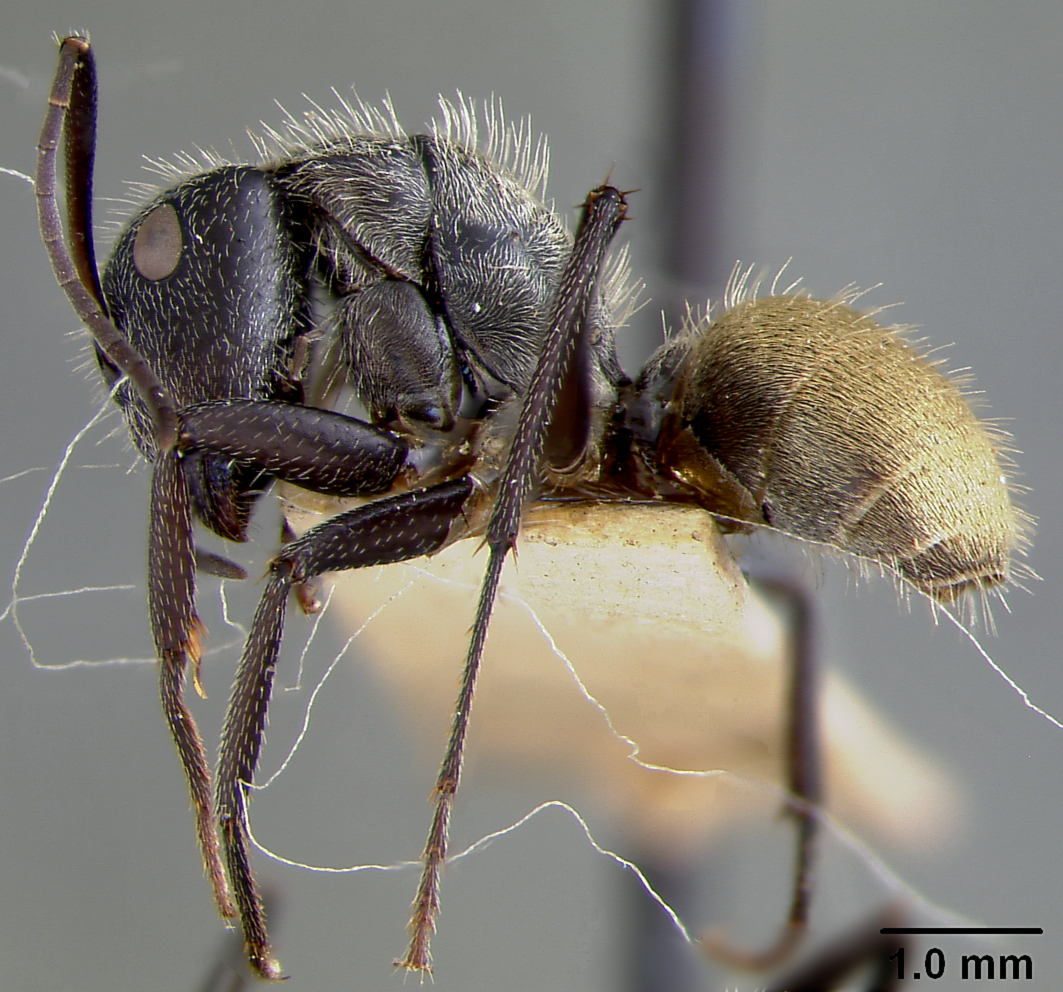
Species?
Camponotus pellarius
